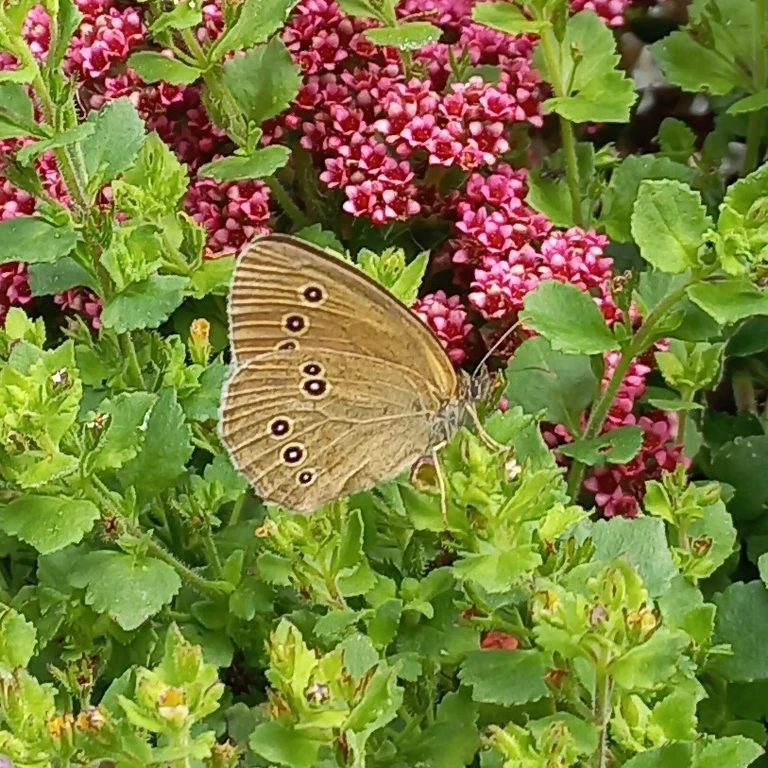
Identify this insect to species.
Aphantopus hyperantus
